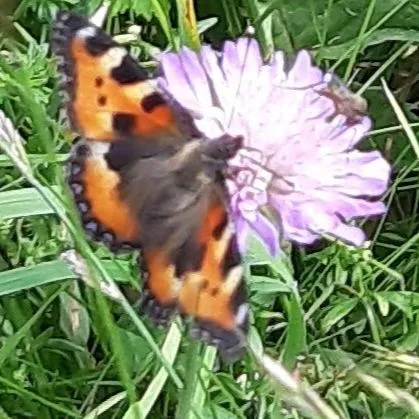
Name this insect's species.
Aglais urticae
